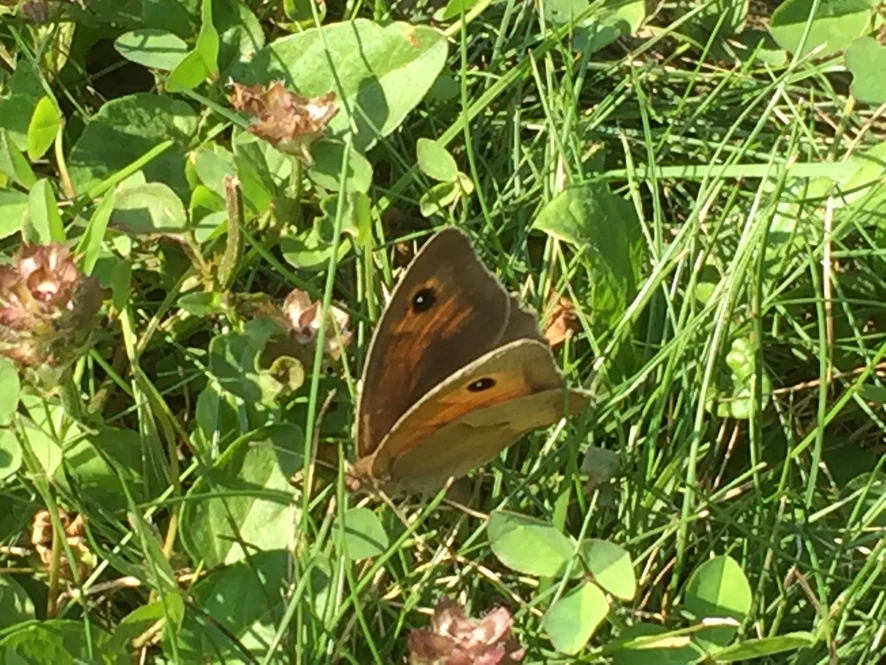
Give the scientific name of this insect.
Maniola jurtina
